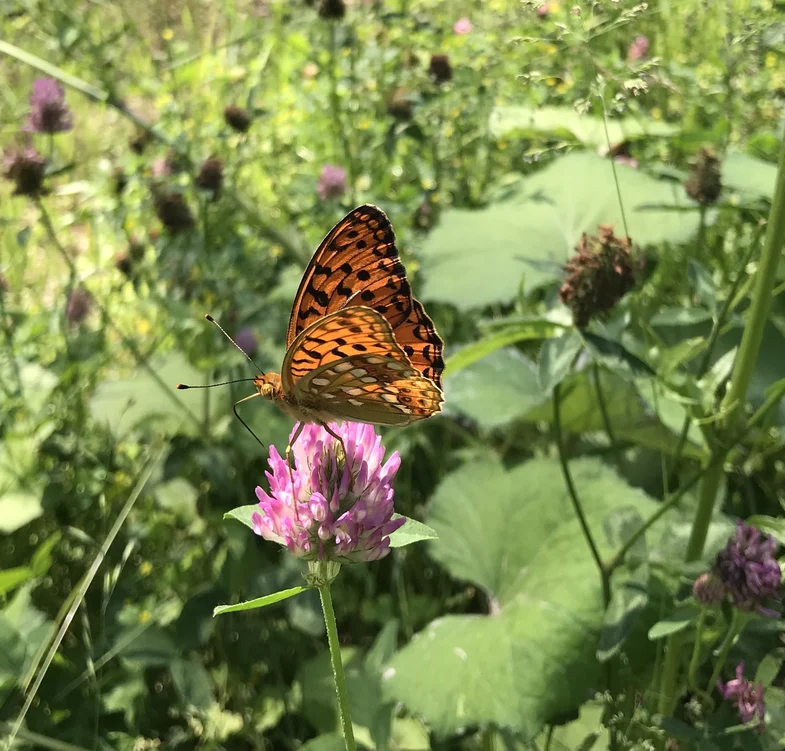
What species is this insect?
Fabriciana adippe
